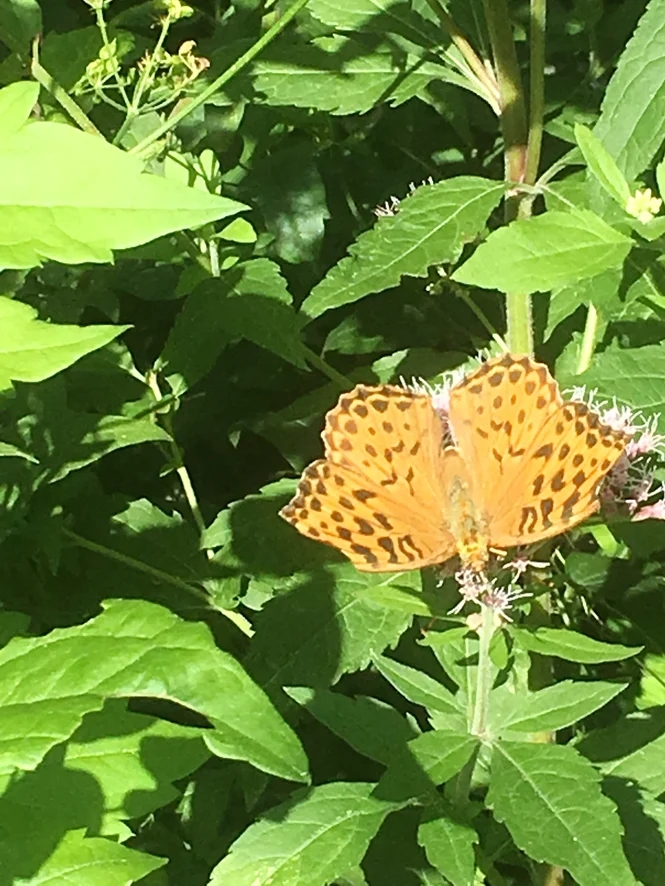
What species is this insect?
Argynnis paphia
